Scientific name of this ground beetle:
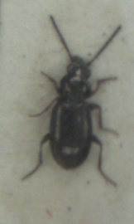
Bembidion lampros
